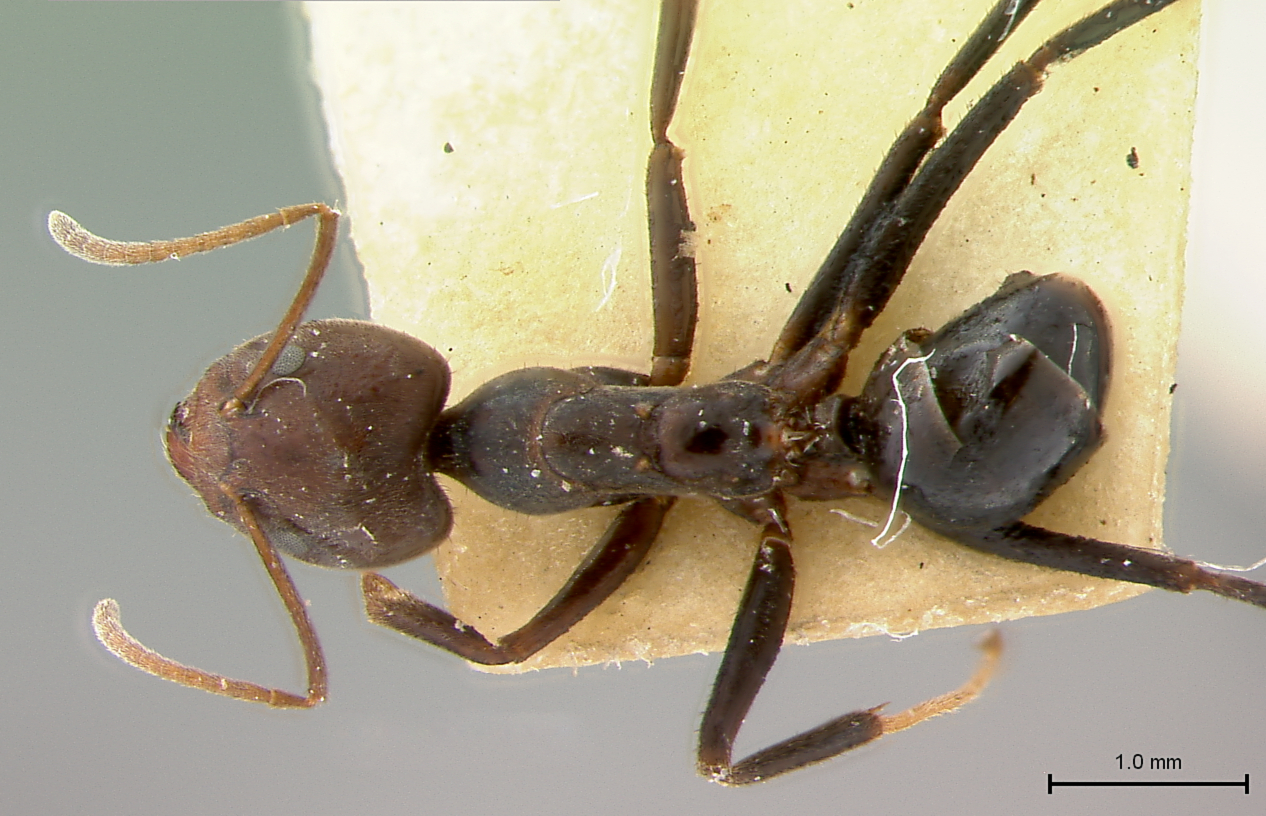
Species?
Iridomyrmex nagasau
